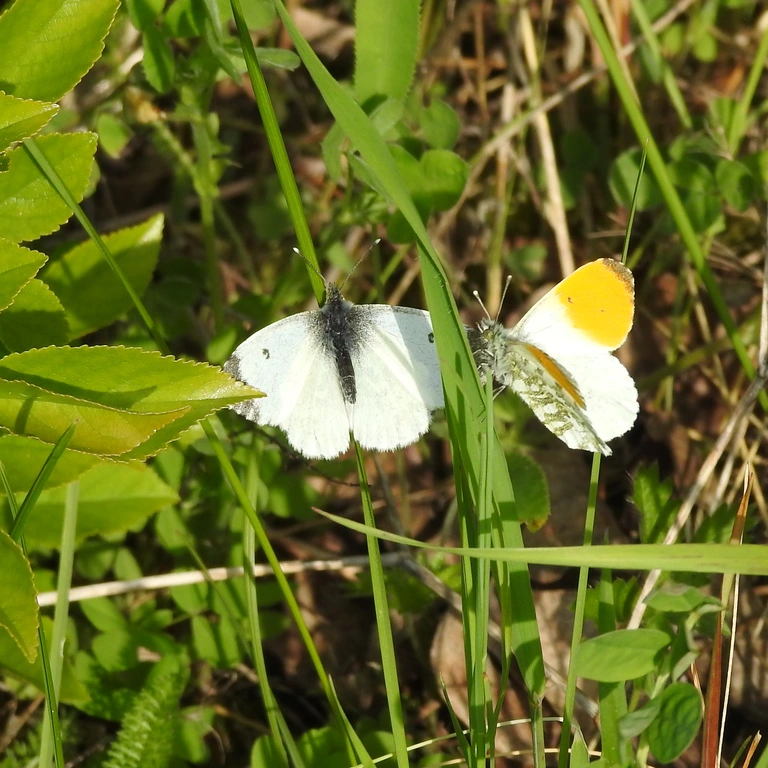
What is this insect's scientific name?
Anthocharis cardamines
